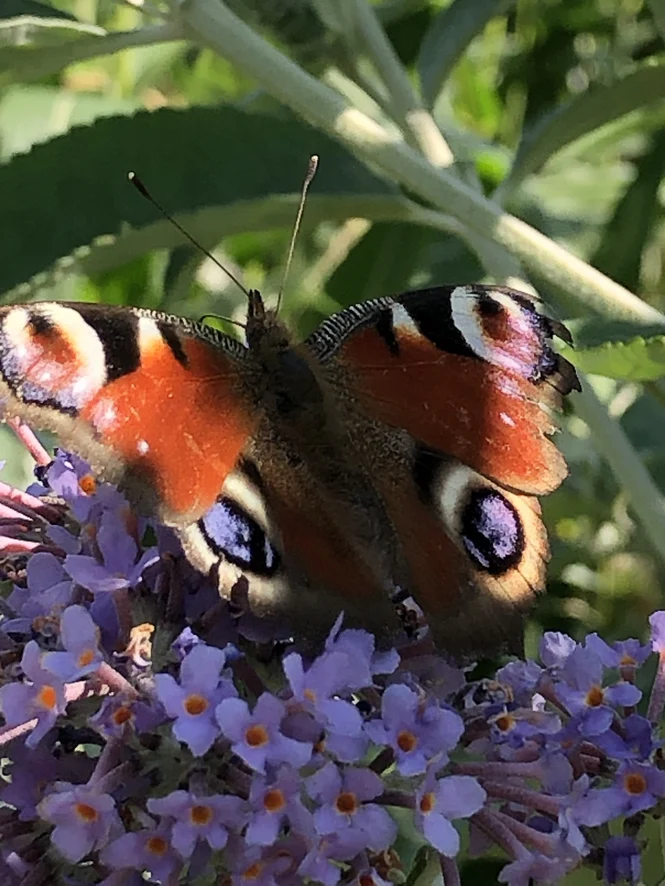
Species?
Aglais io
